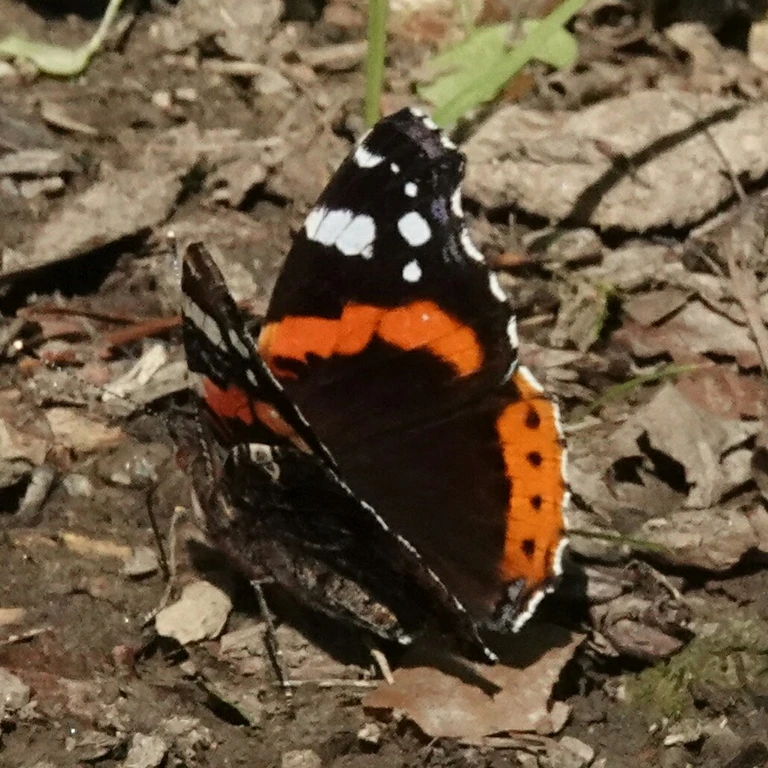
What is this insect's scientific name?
Vanessa atalanta
